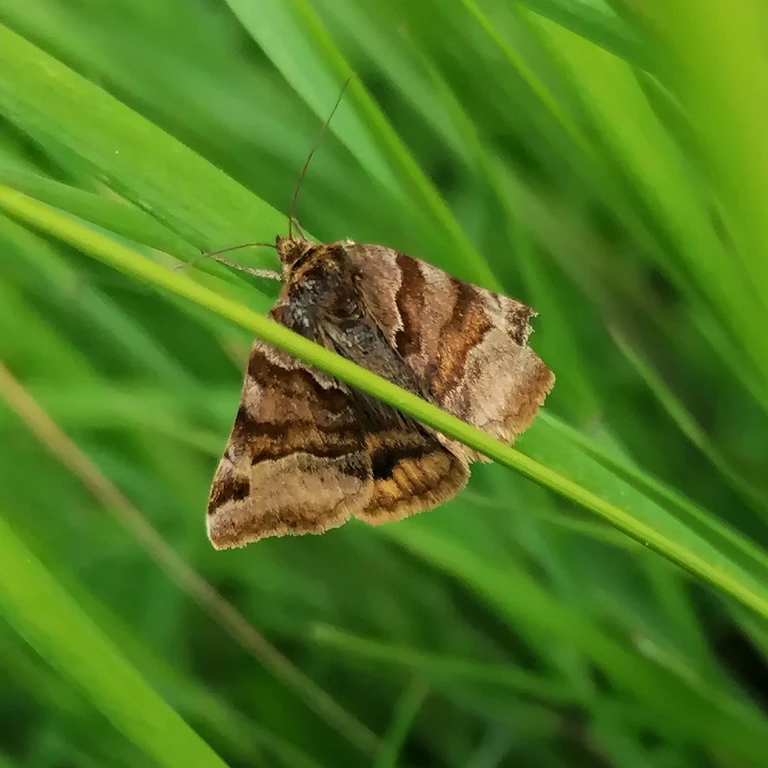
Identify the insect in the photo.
Euclidia glyphica
